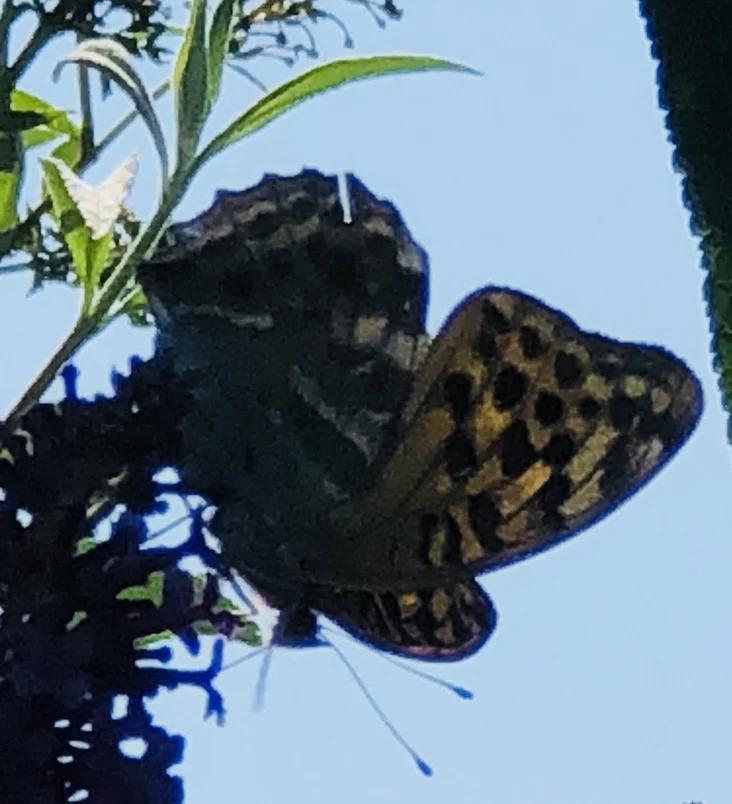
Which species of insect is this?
Argynnis paphia
